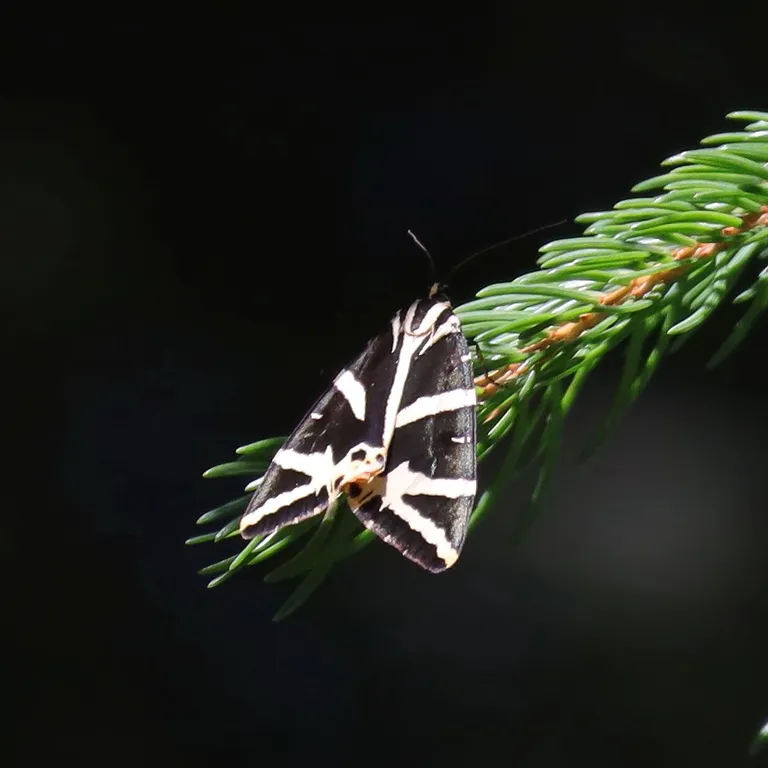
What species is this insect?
Euplagia quadripunctaria
